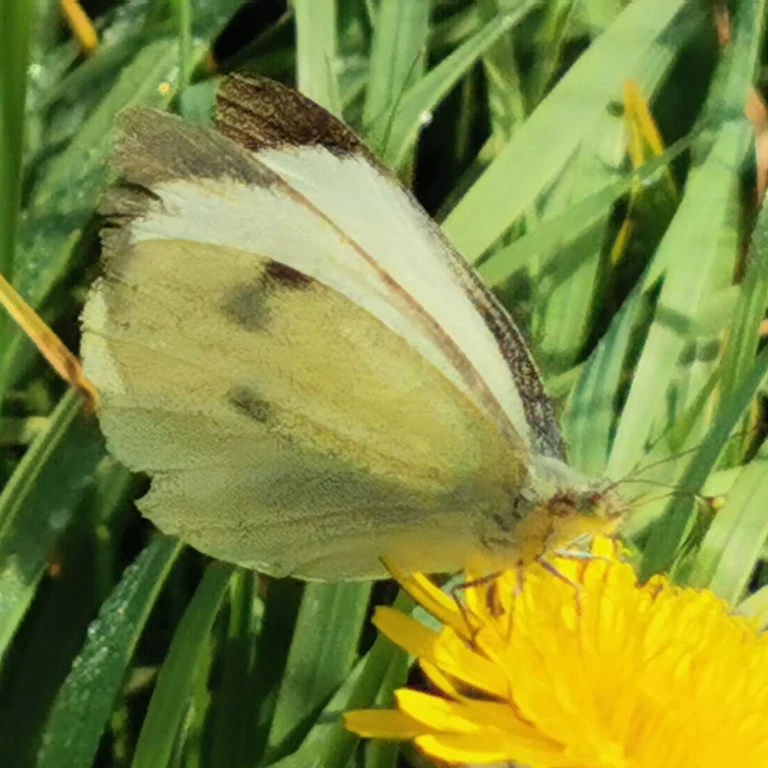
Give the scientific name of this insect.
Pieris brassicae
